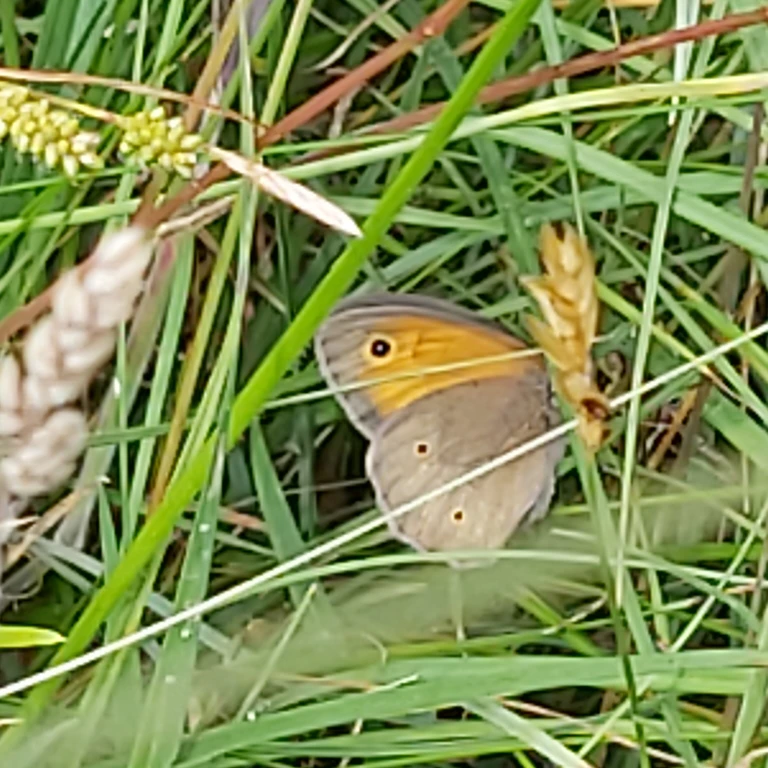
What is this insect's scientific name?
Maniola jurtina
